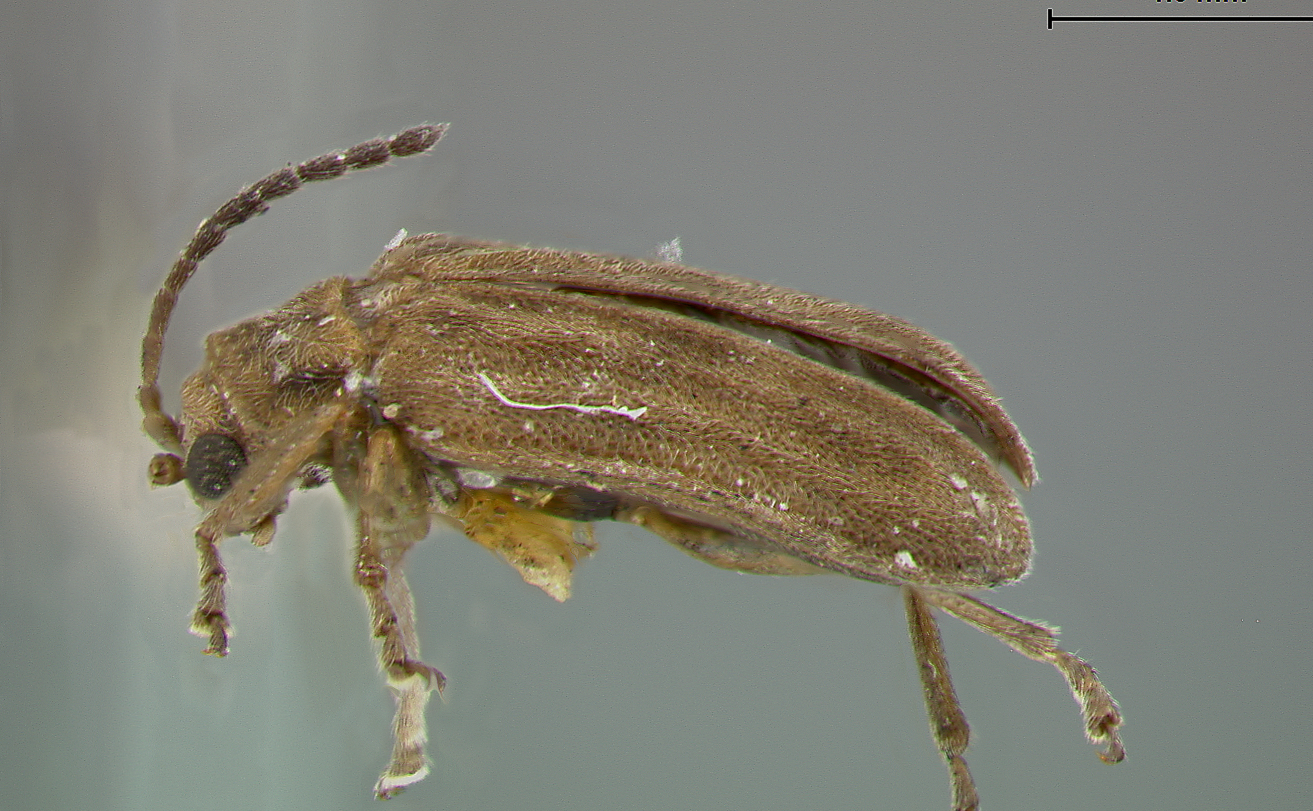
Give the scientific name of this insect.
Galerucella pauperata
